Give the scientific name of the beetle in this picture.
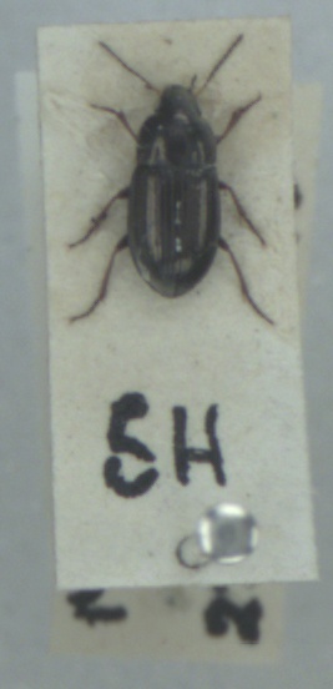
Amara tibialis
